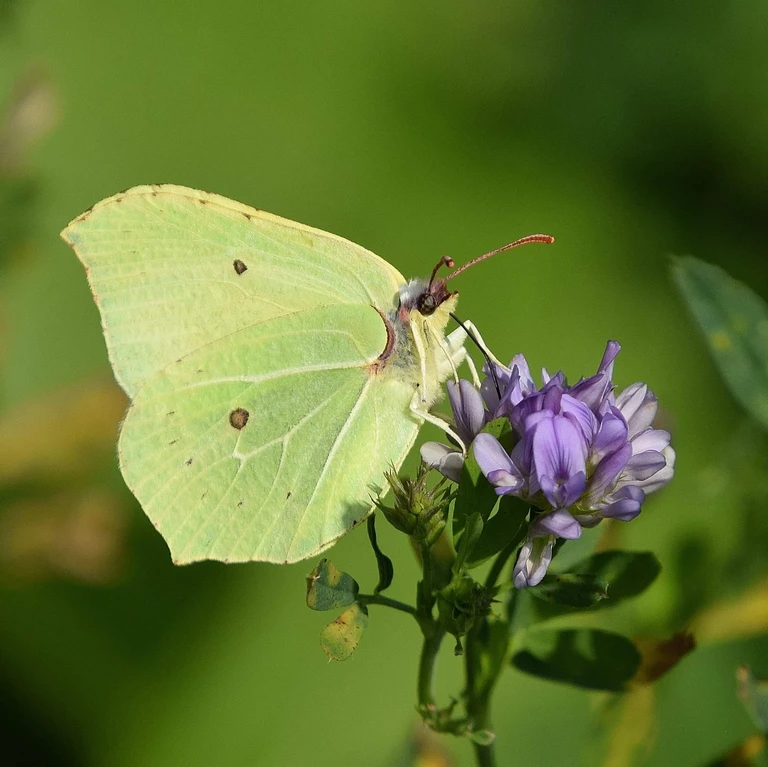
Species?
Gonepteryx rhamni
